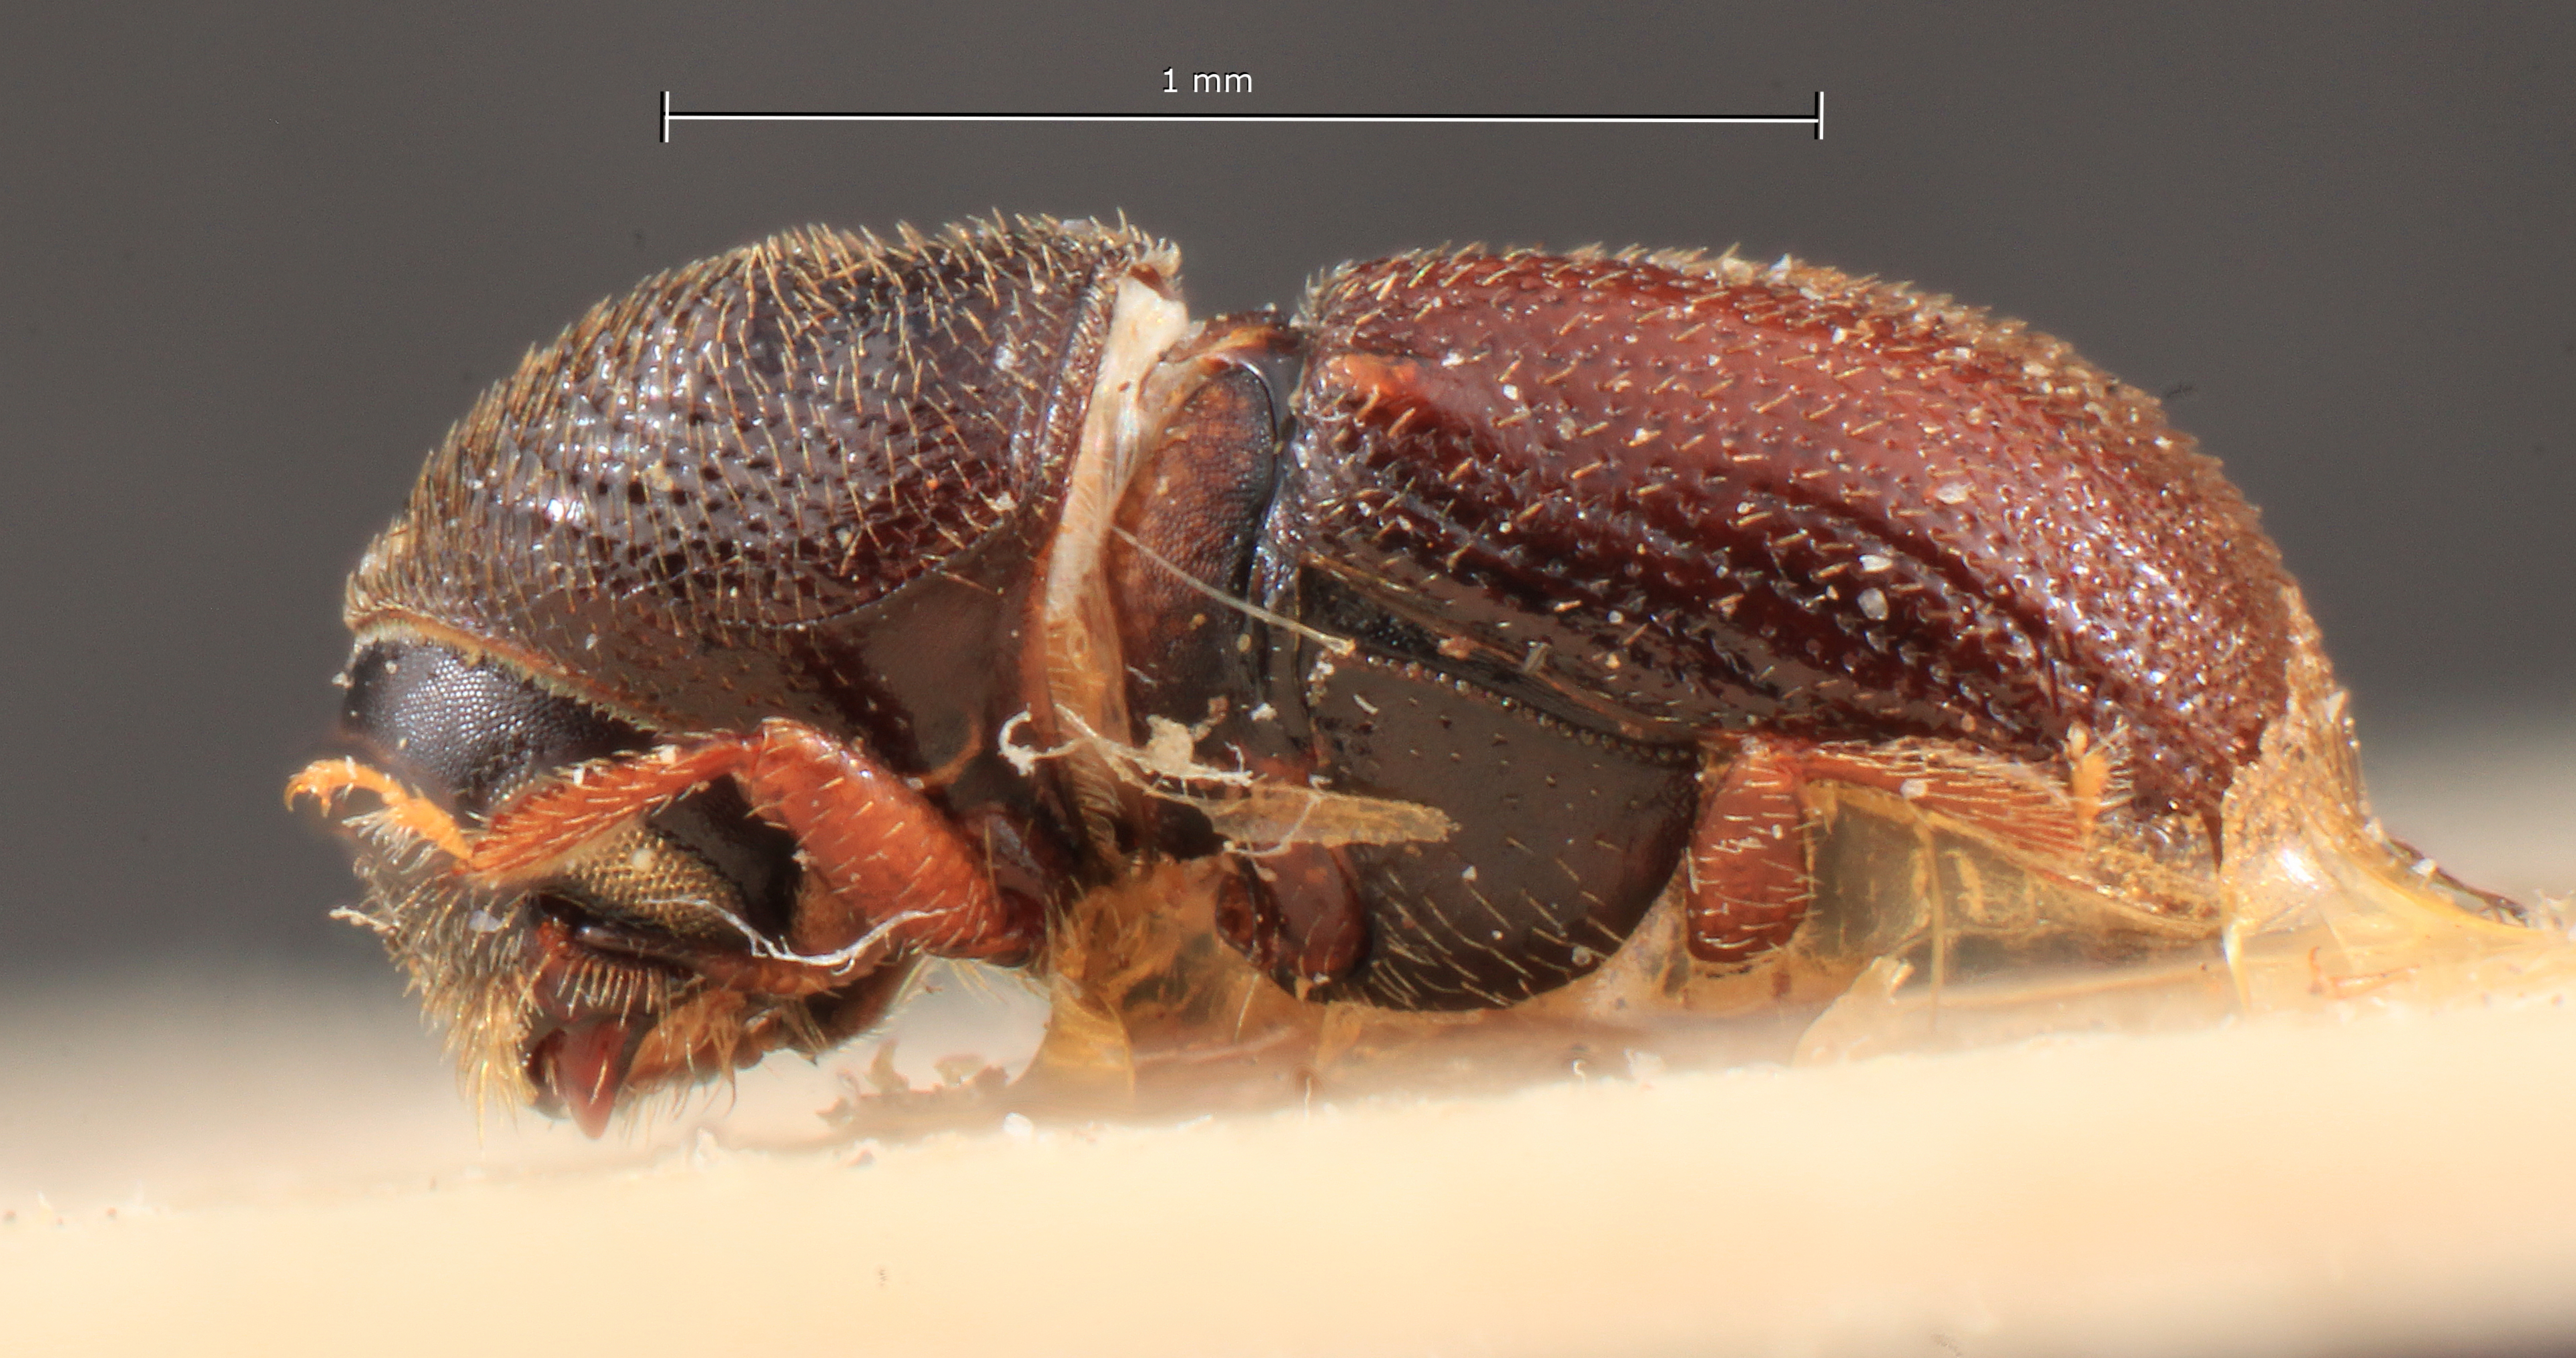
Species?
Cryphalomorphus communis
